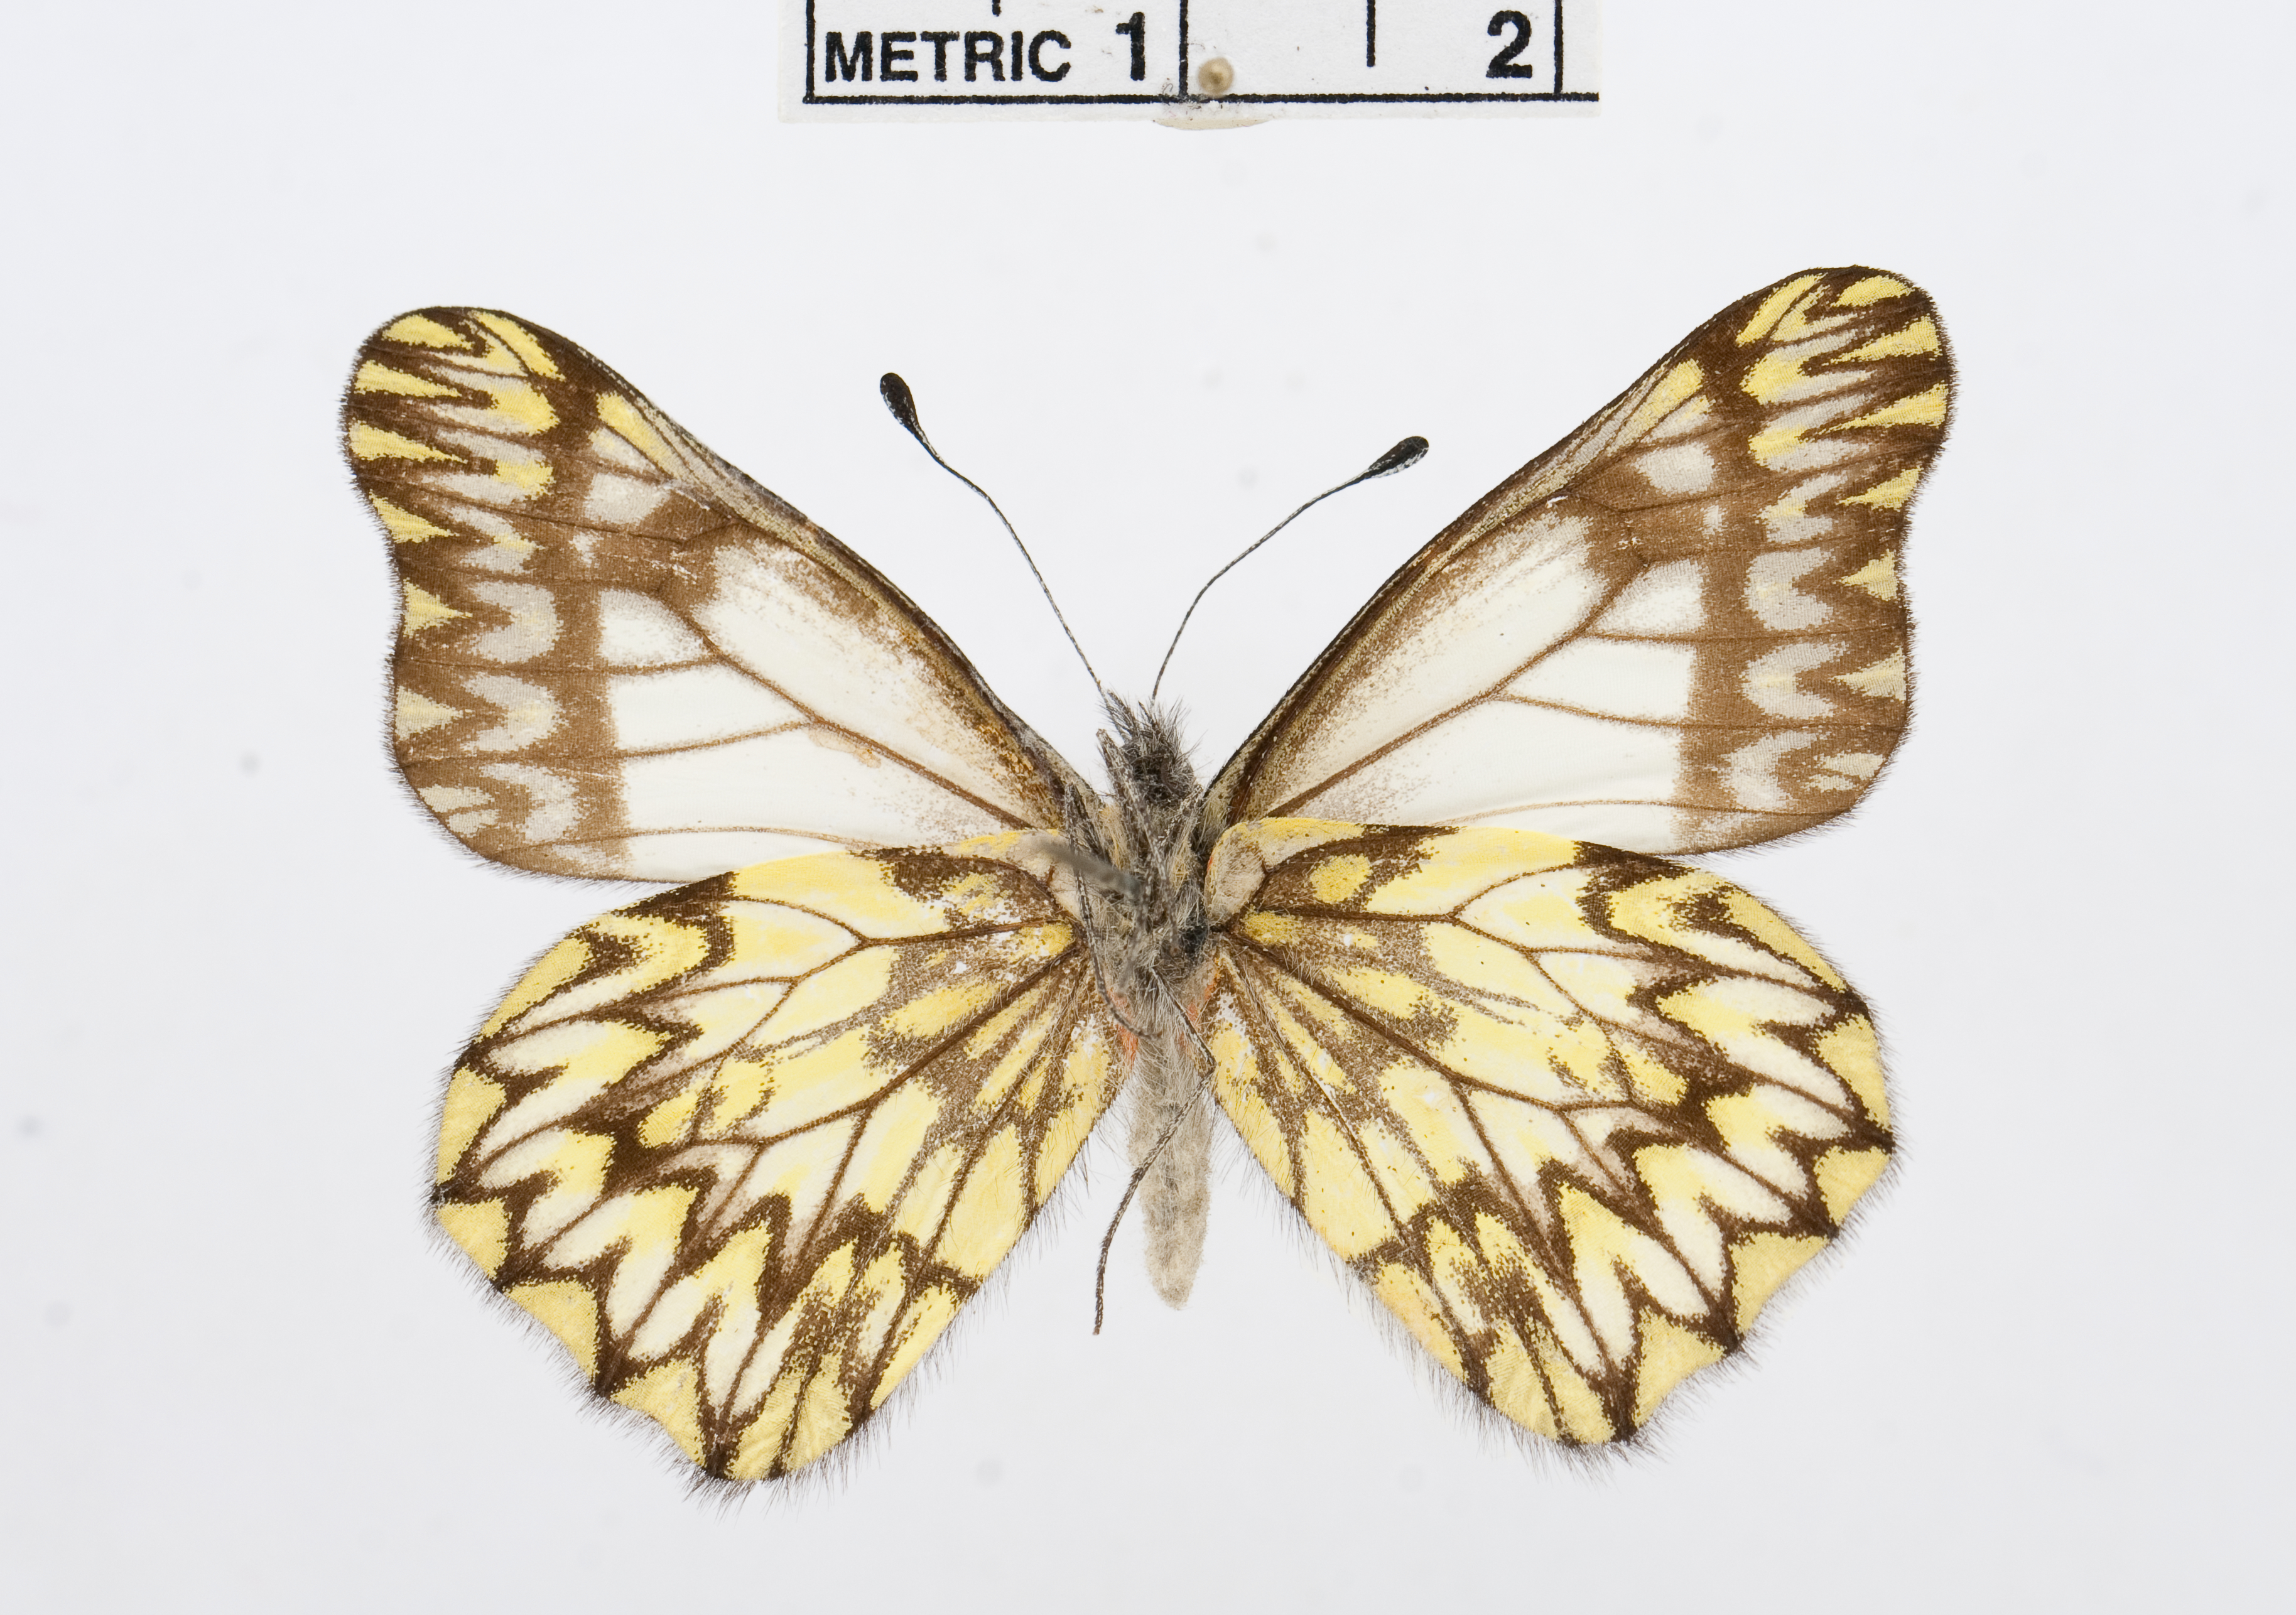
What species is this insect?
Catasticta manco
